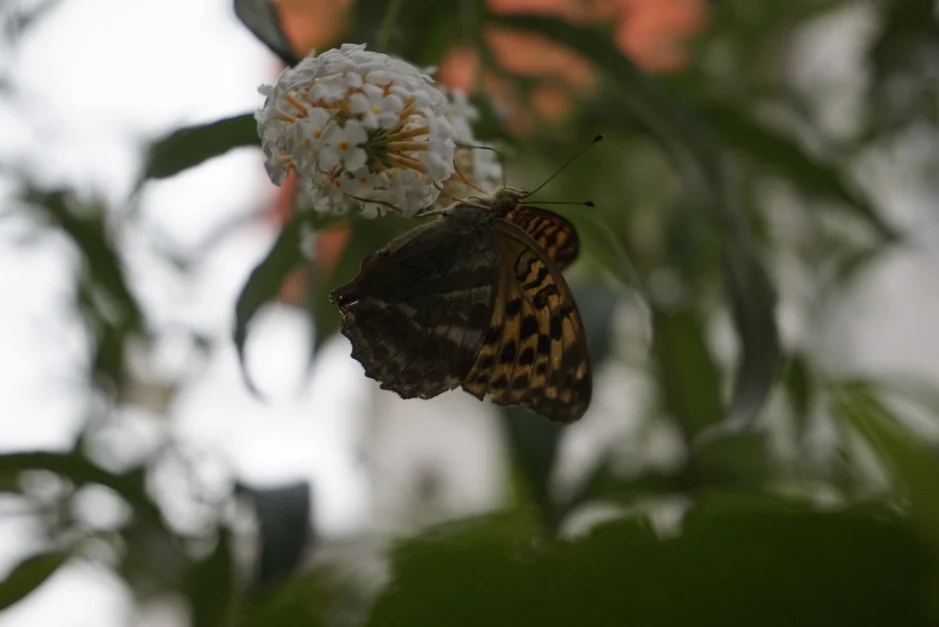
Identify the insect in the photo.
Argynnis paphia
